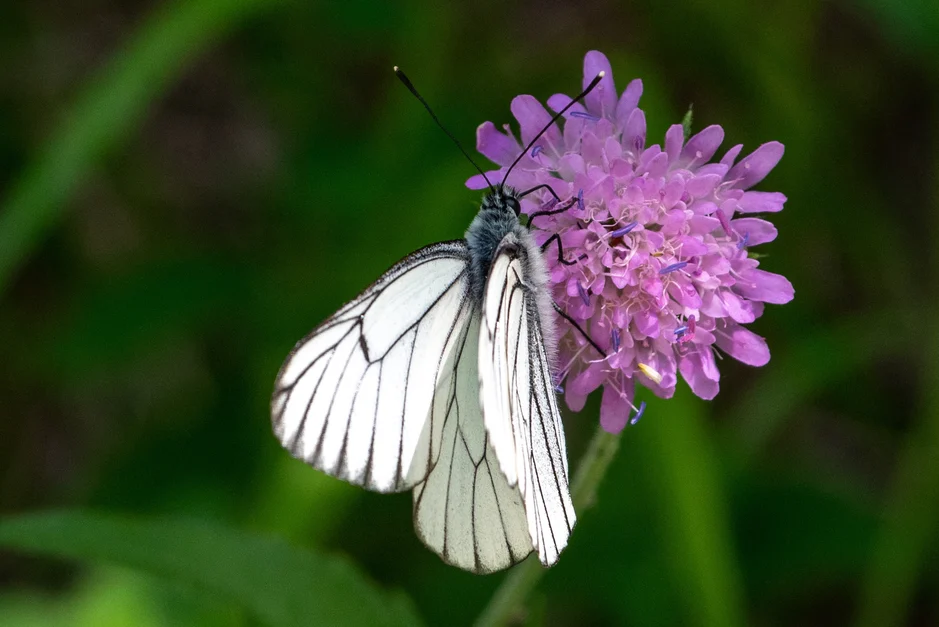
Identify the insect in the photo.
Aporia crataegi
